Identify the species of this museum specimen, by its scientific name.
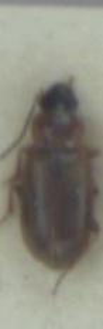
Acupalpus dorsalis
